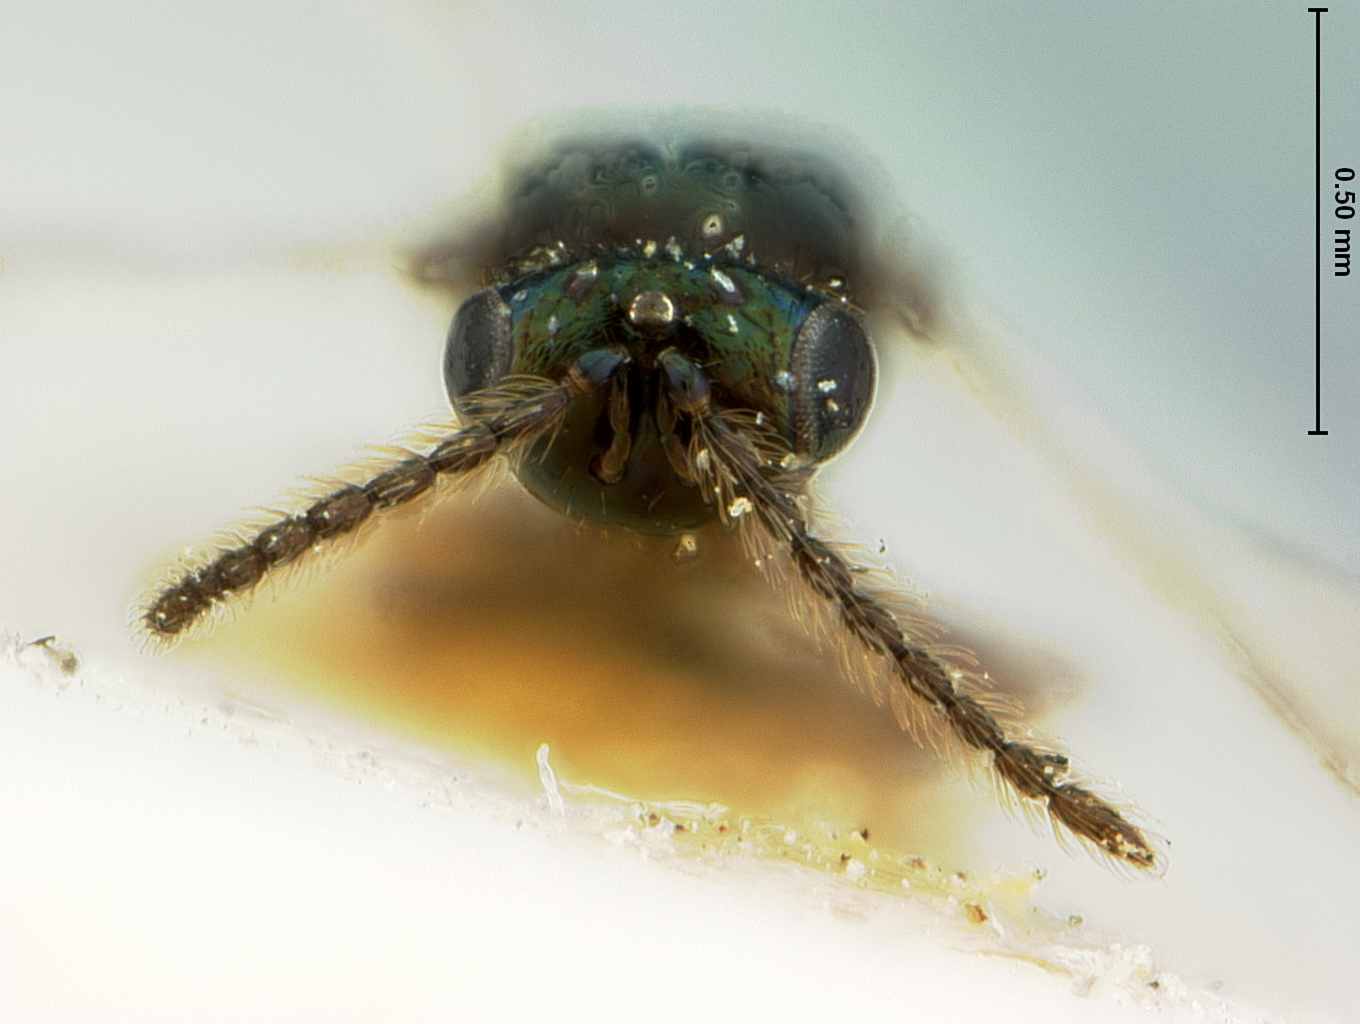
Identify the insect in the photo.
Toxeuma affinis
